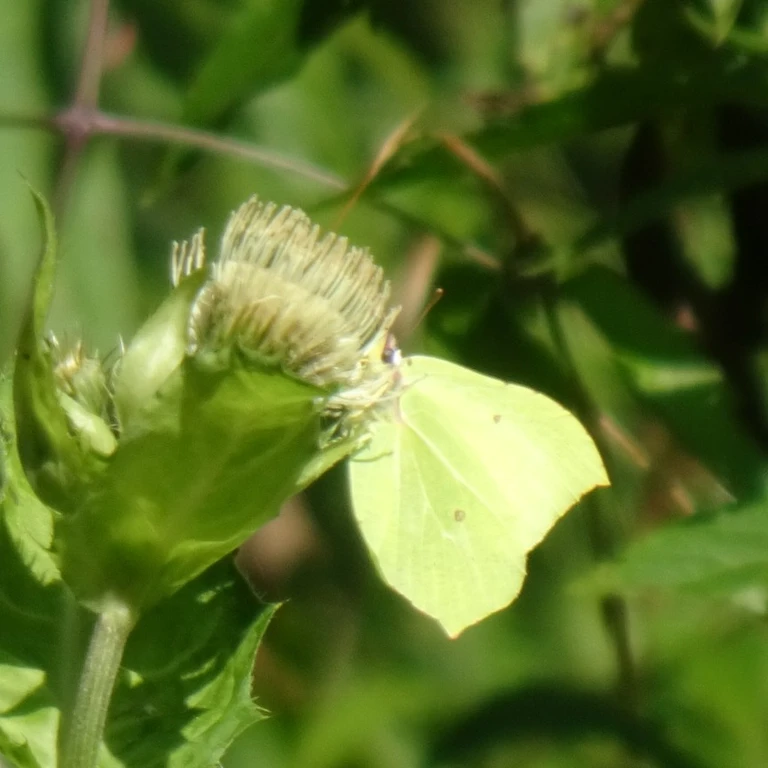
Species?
Gonepteryx rhamni
